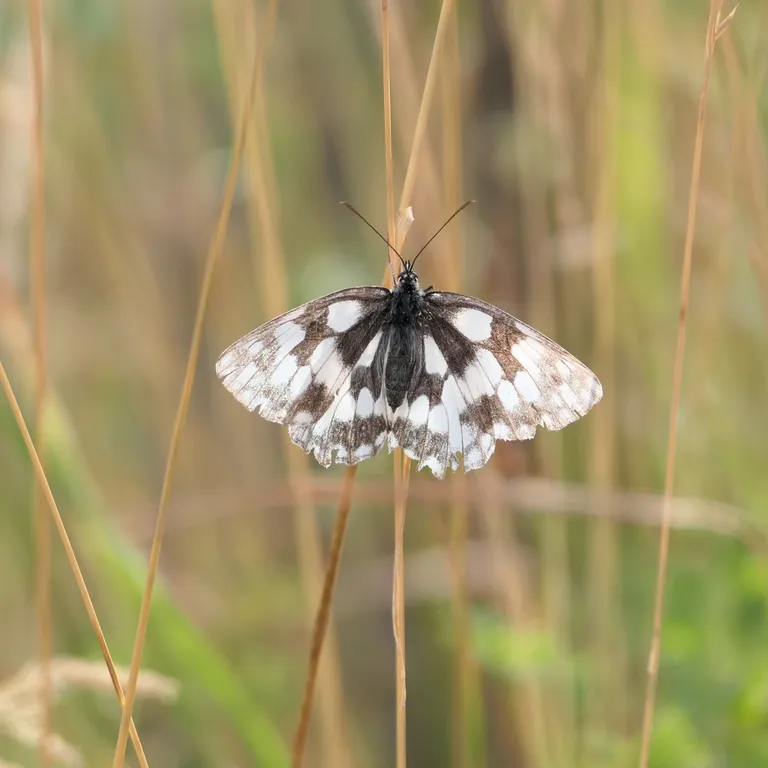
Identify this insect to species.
Melanargia galathea
